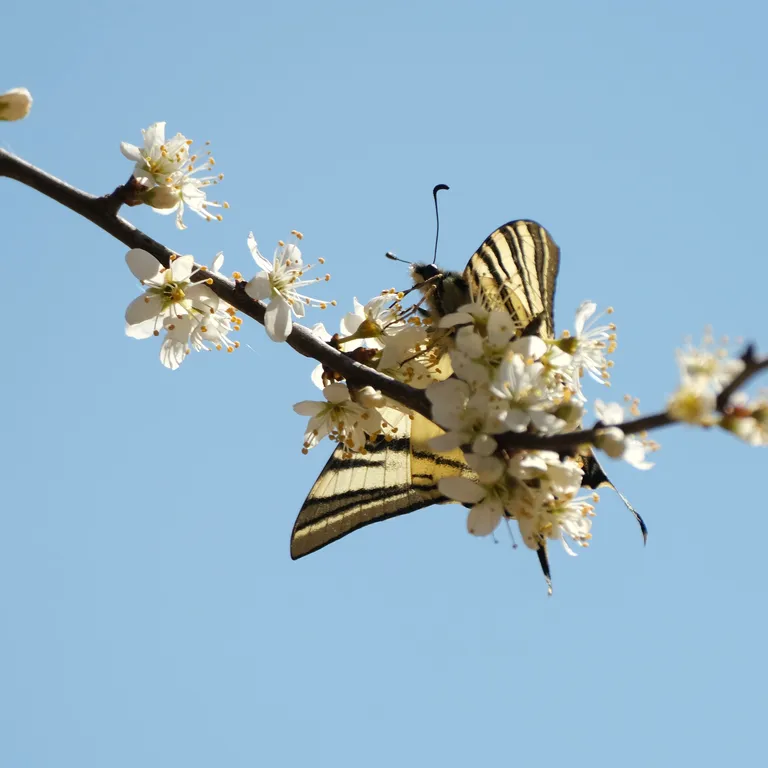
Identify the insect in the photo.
Iphiclides podalirius
